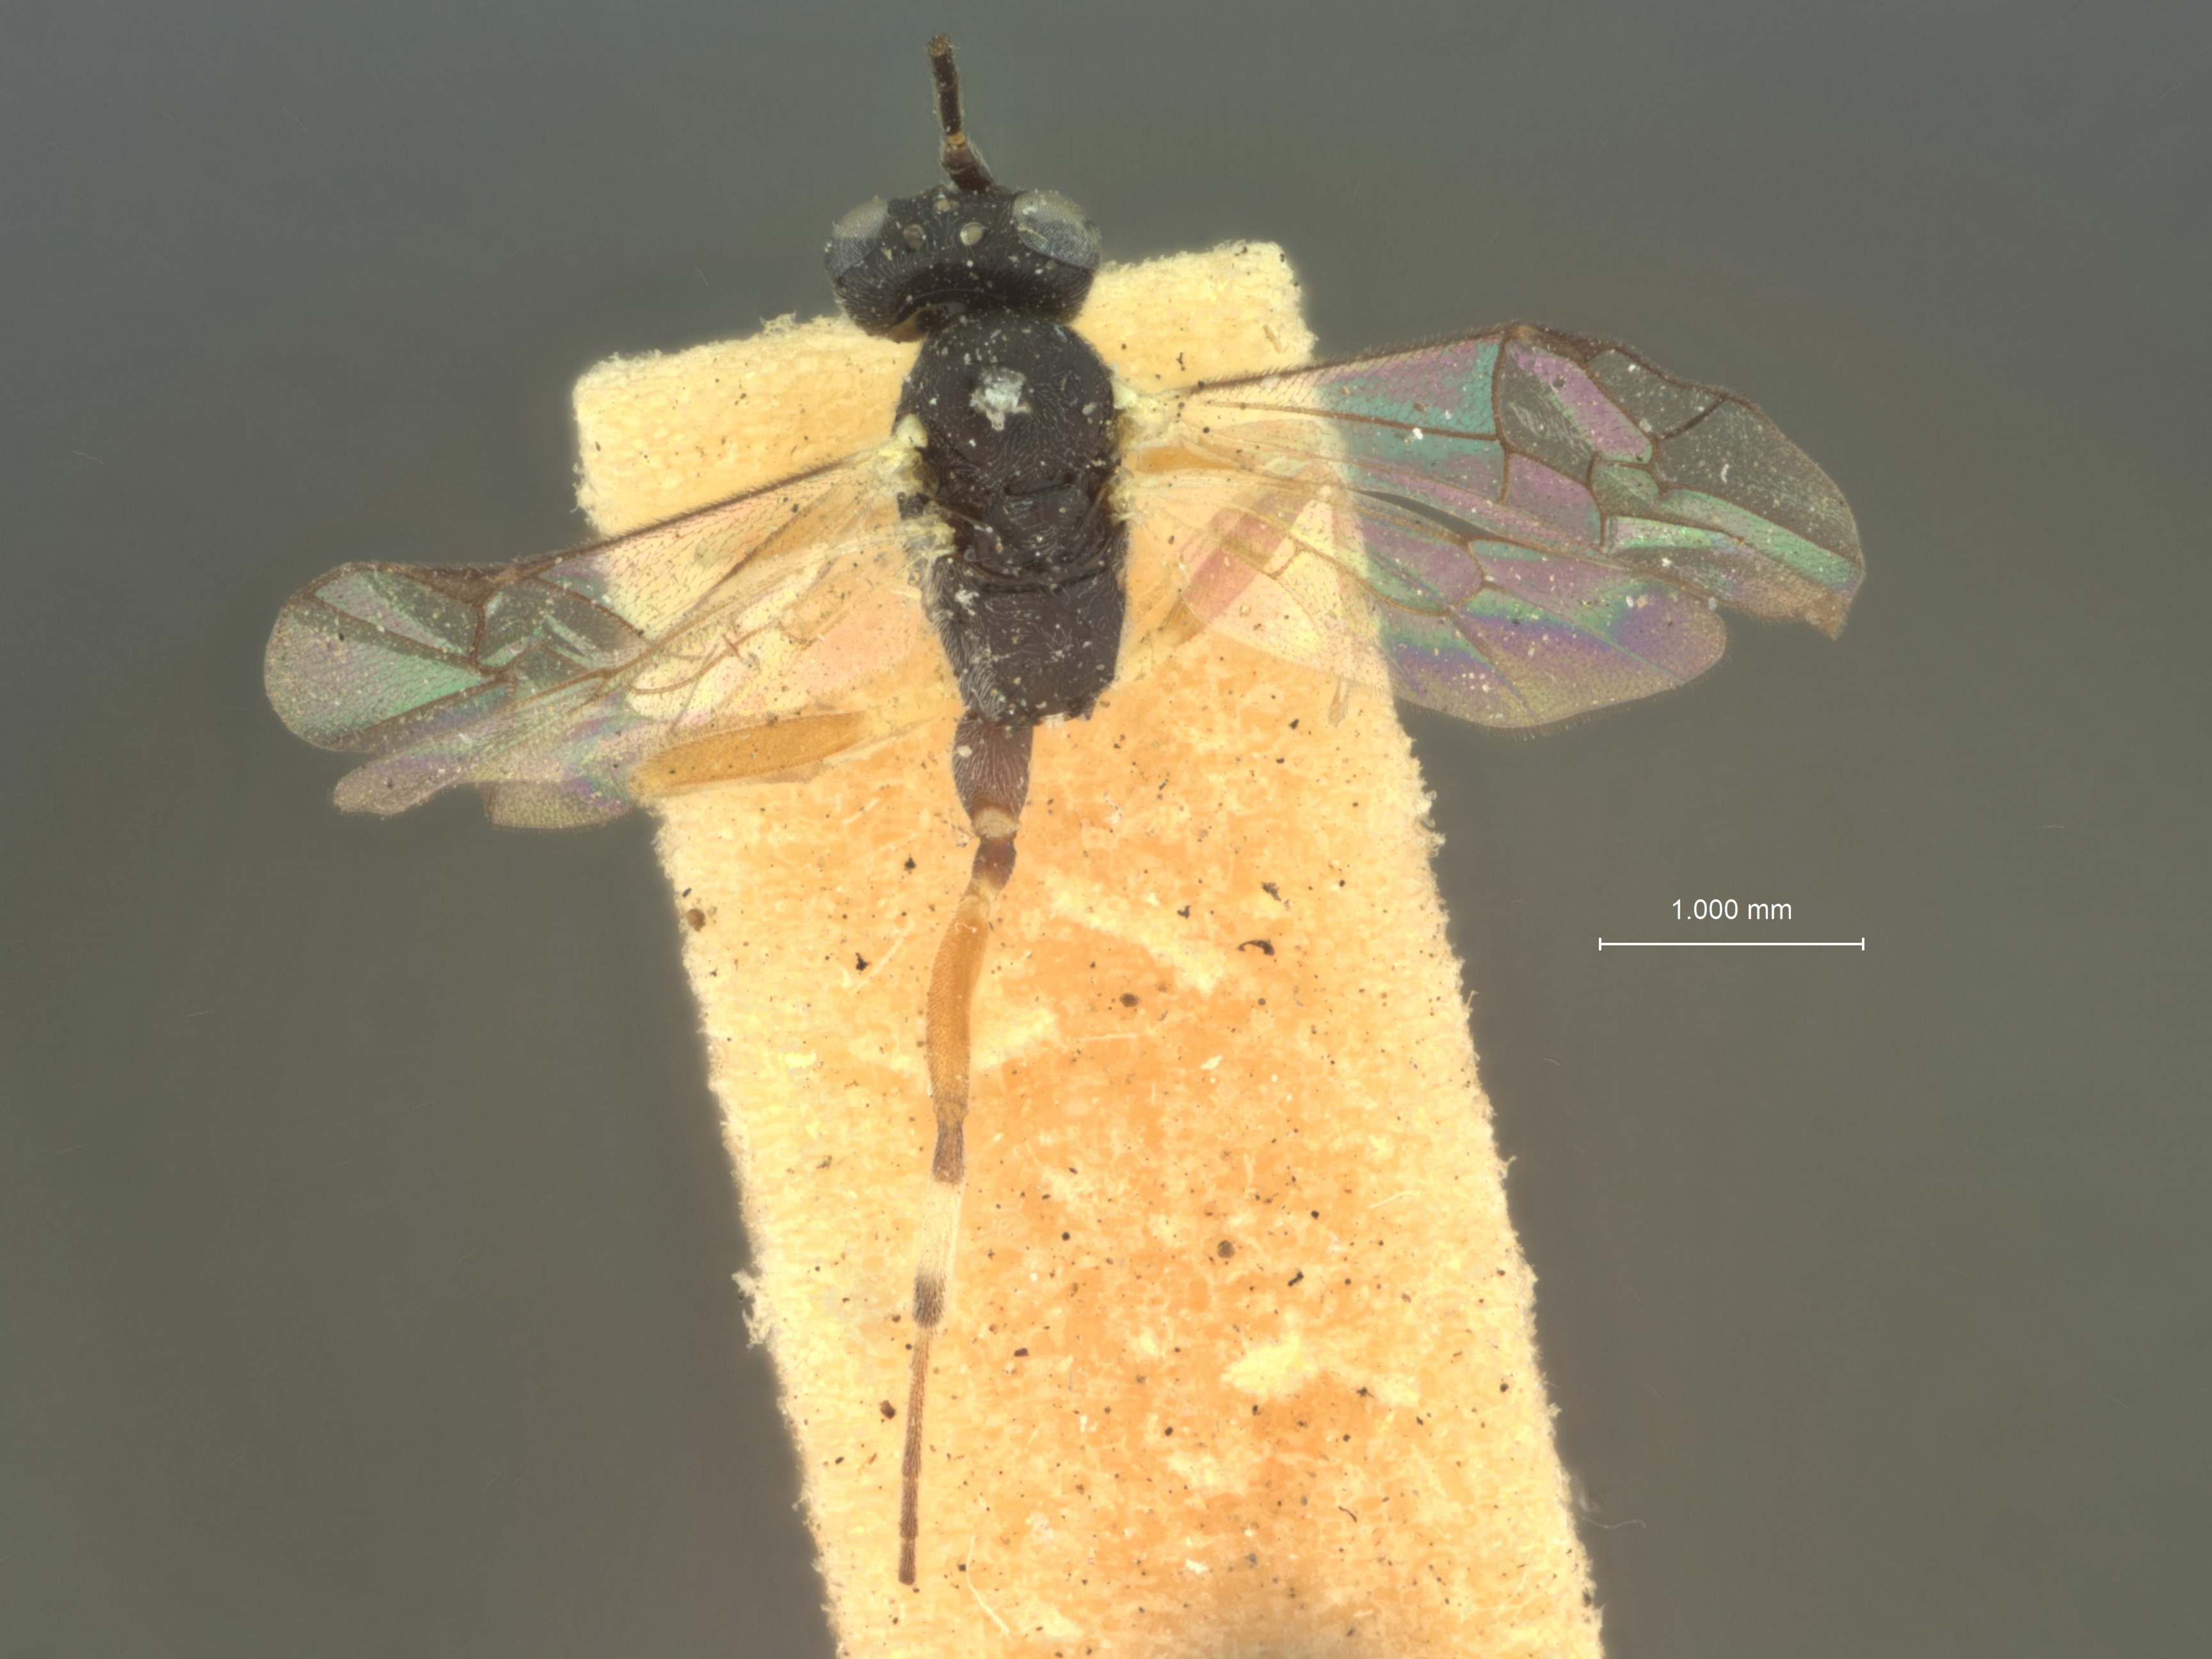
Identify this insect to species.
Limneria pterophorae
